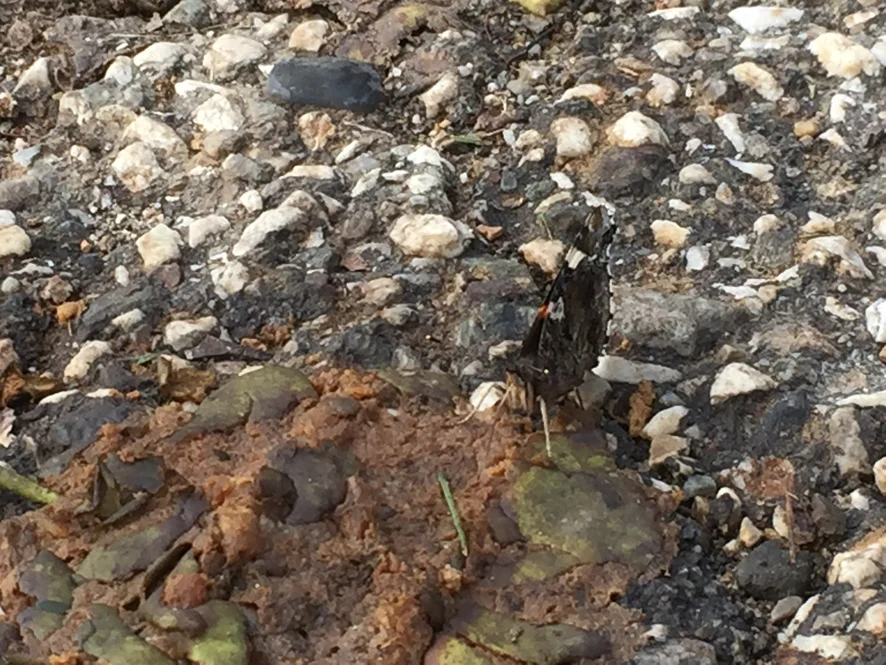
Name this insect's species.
Vanessa atalanta
